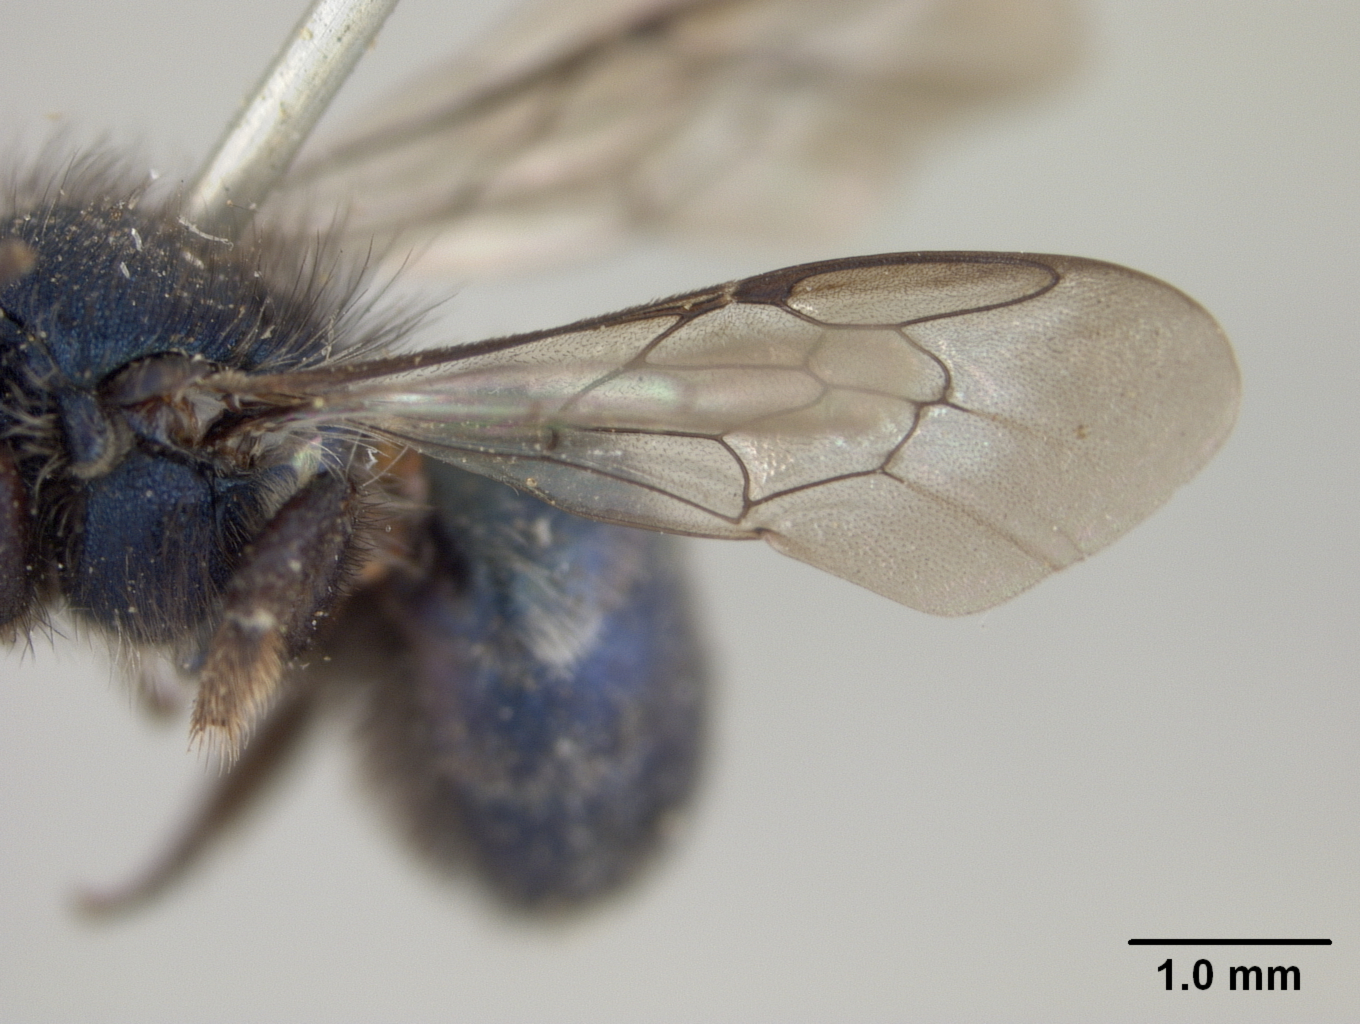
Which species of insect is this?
Osmia cyanosoma
